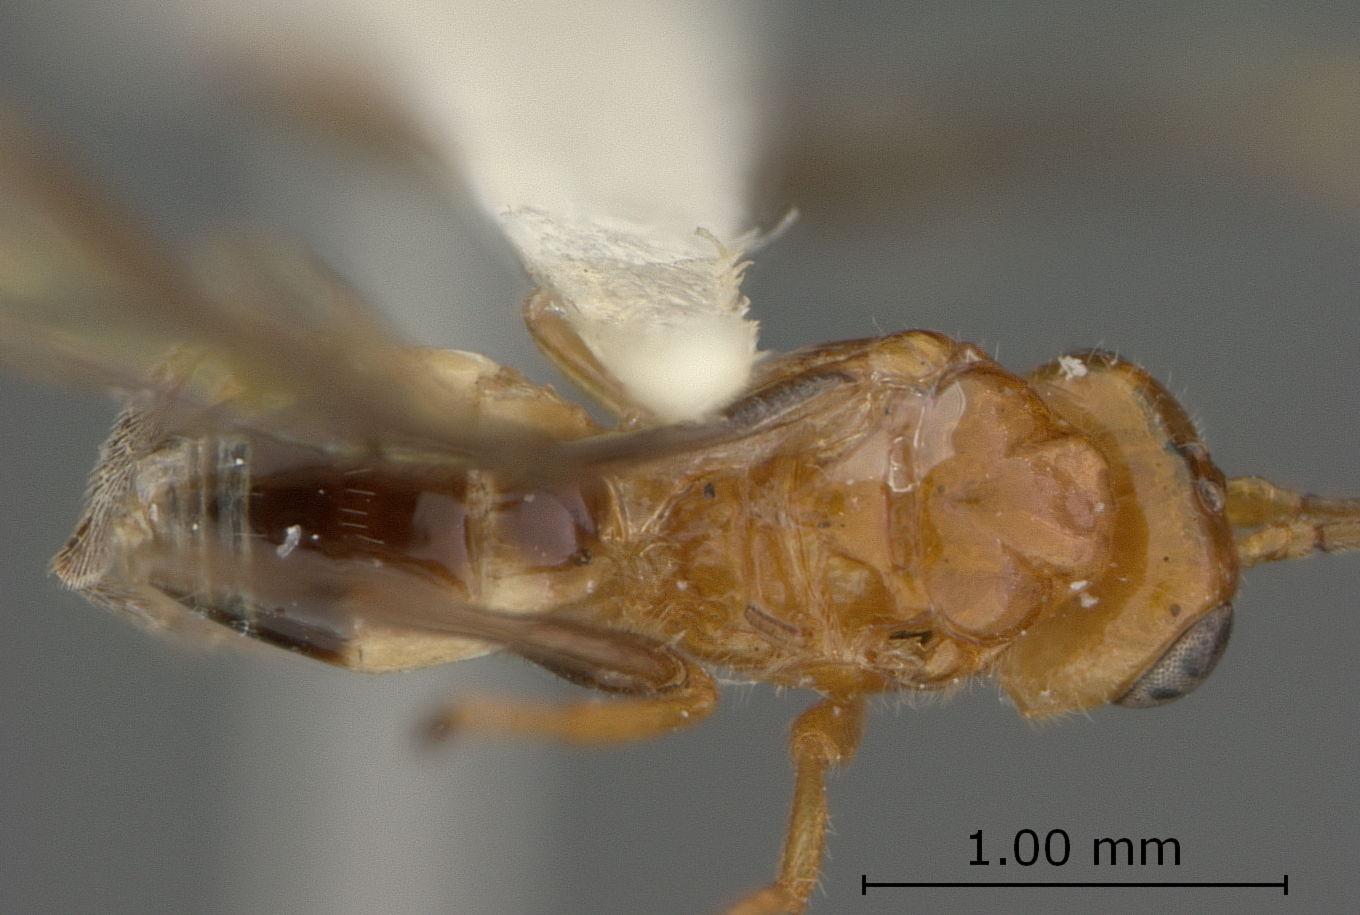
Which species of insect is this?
Biosteres acidusae
